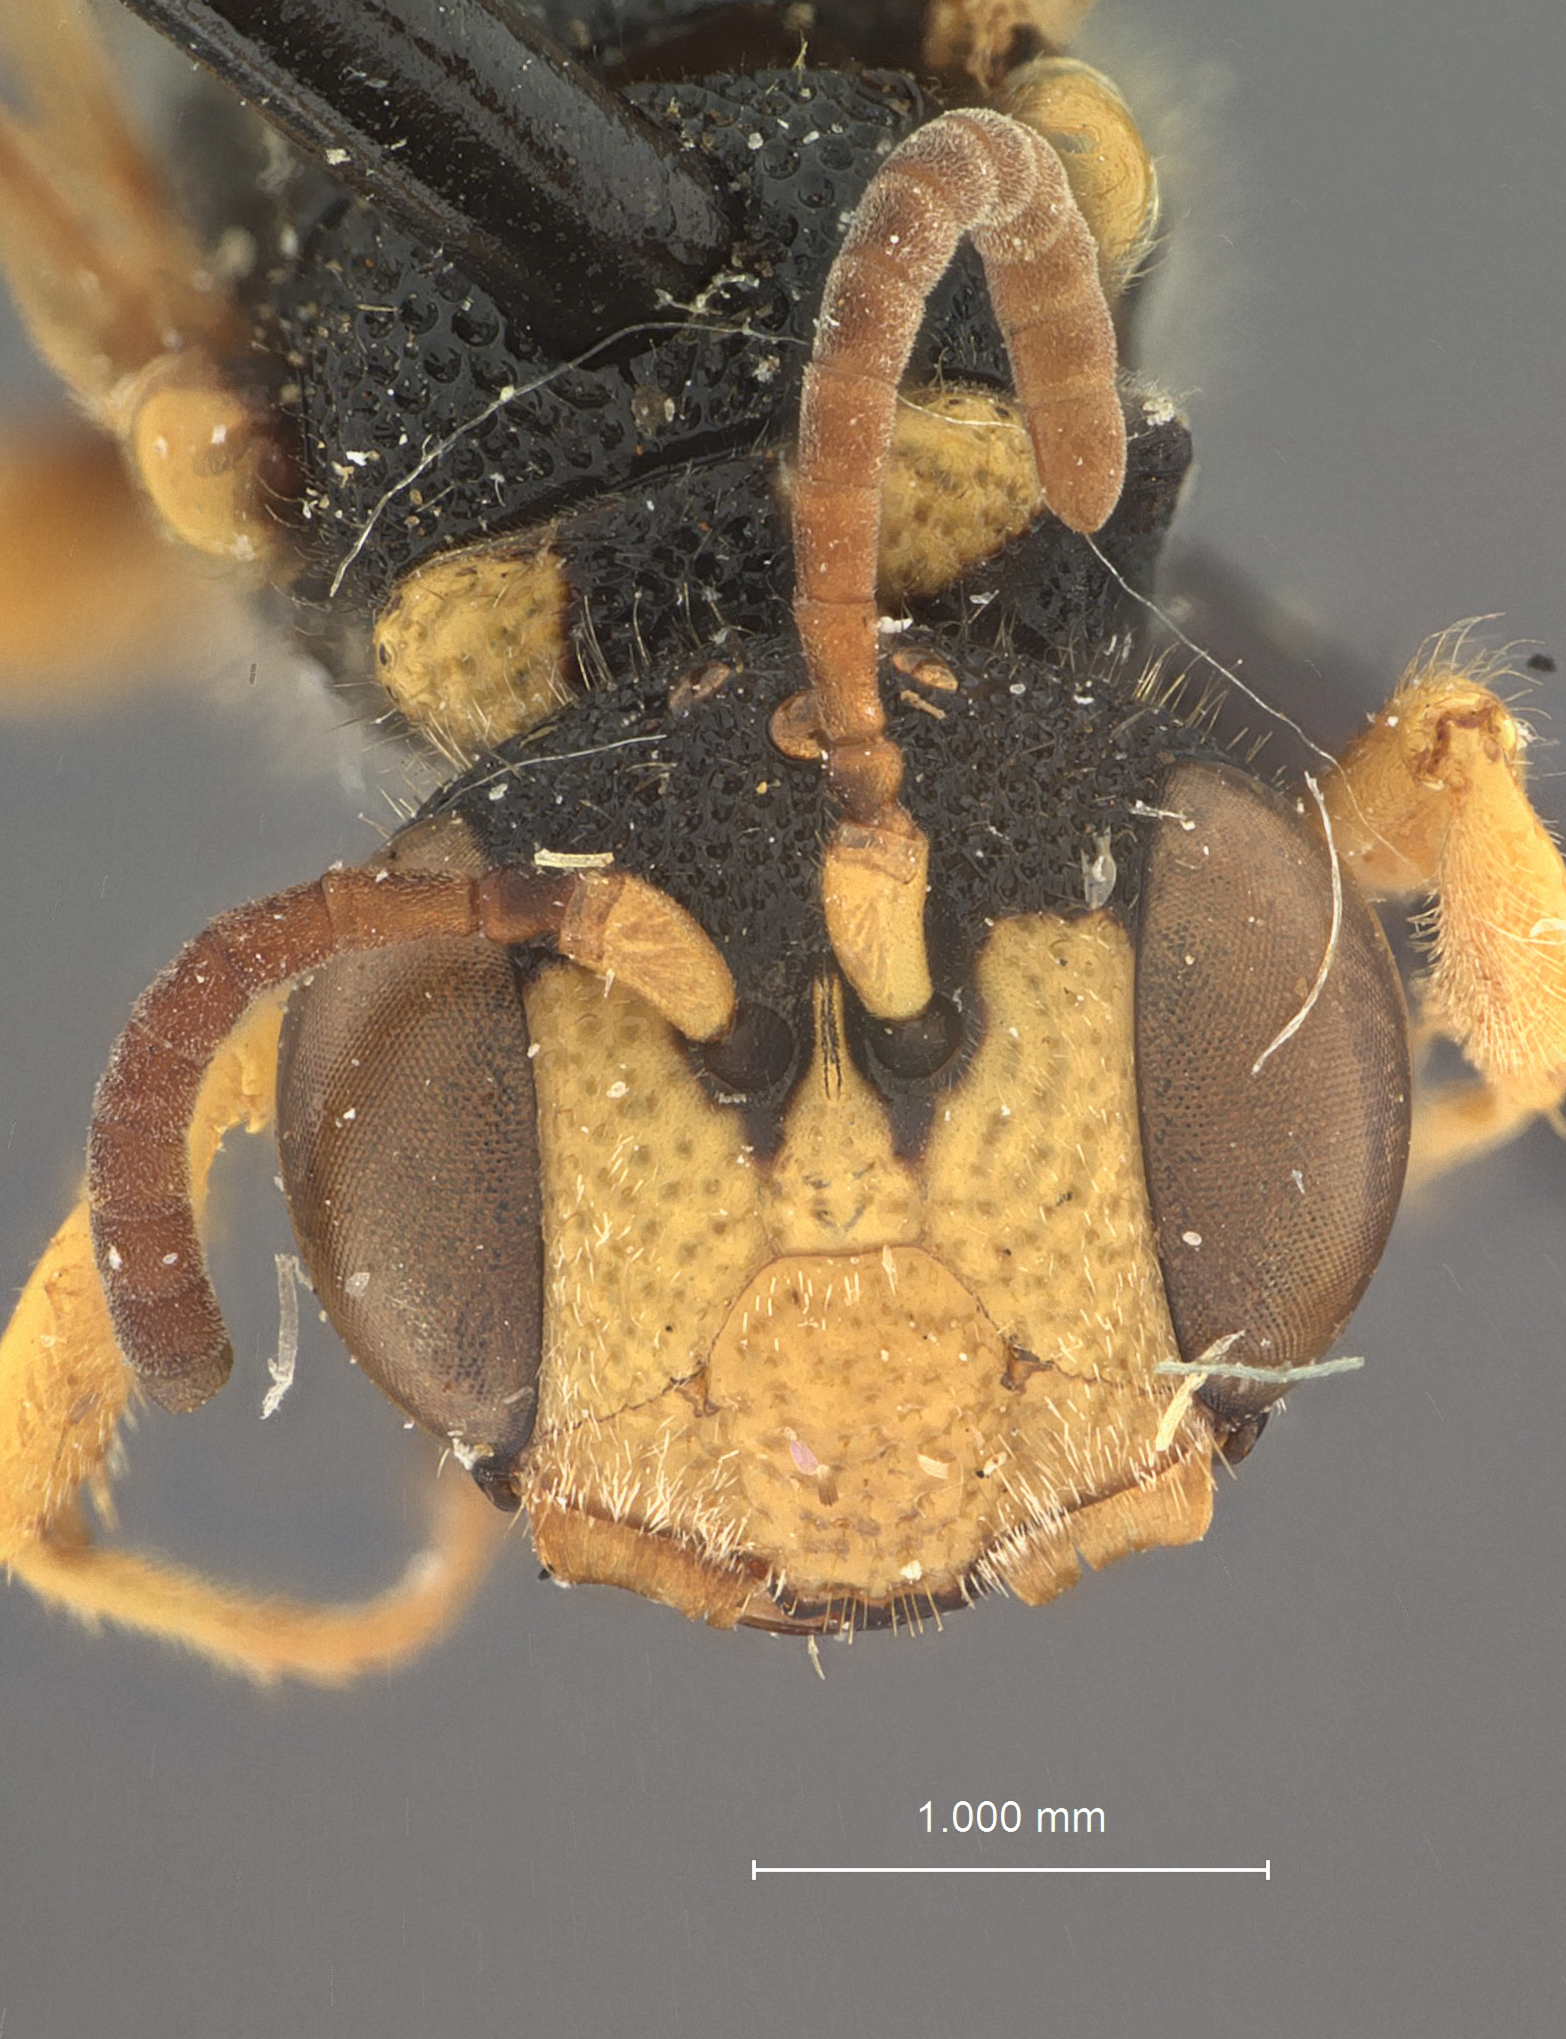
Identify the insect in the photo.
Cerceris latiberbis
